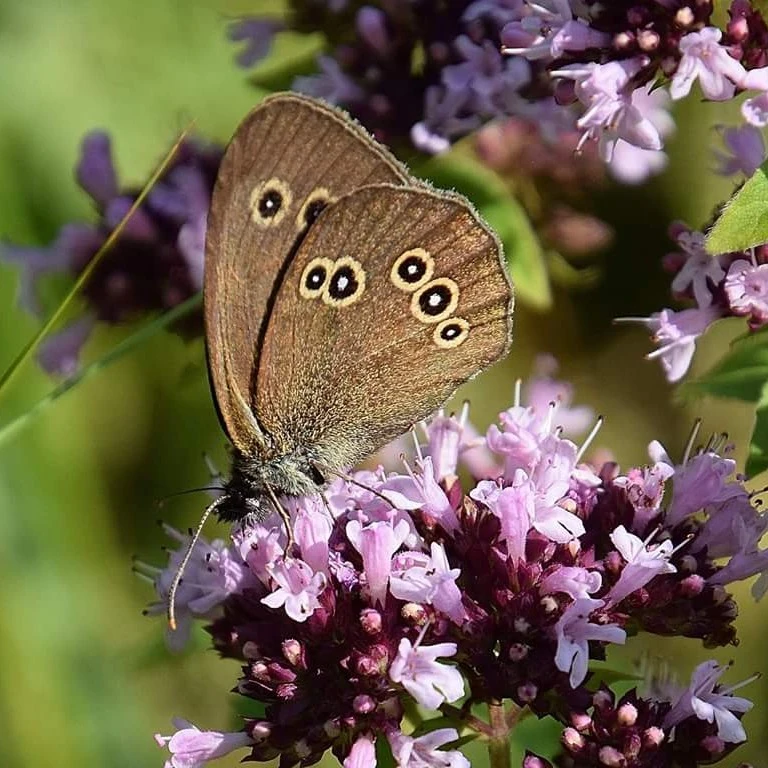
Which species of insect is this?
Aphantopus hyperantus
